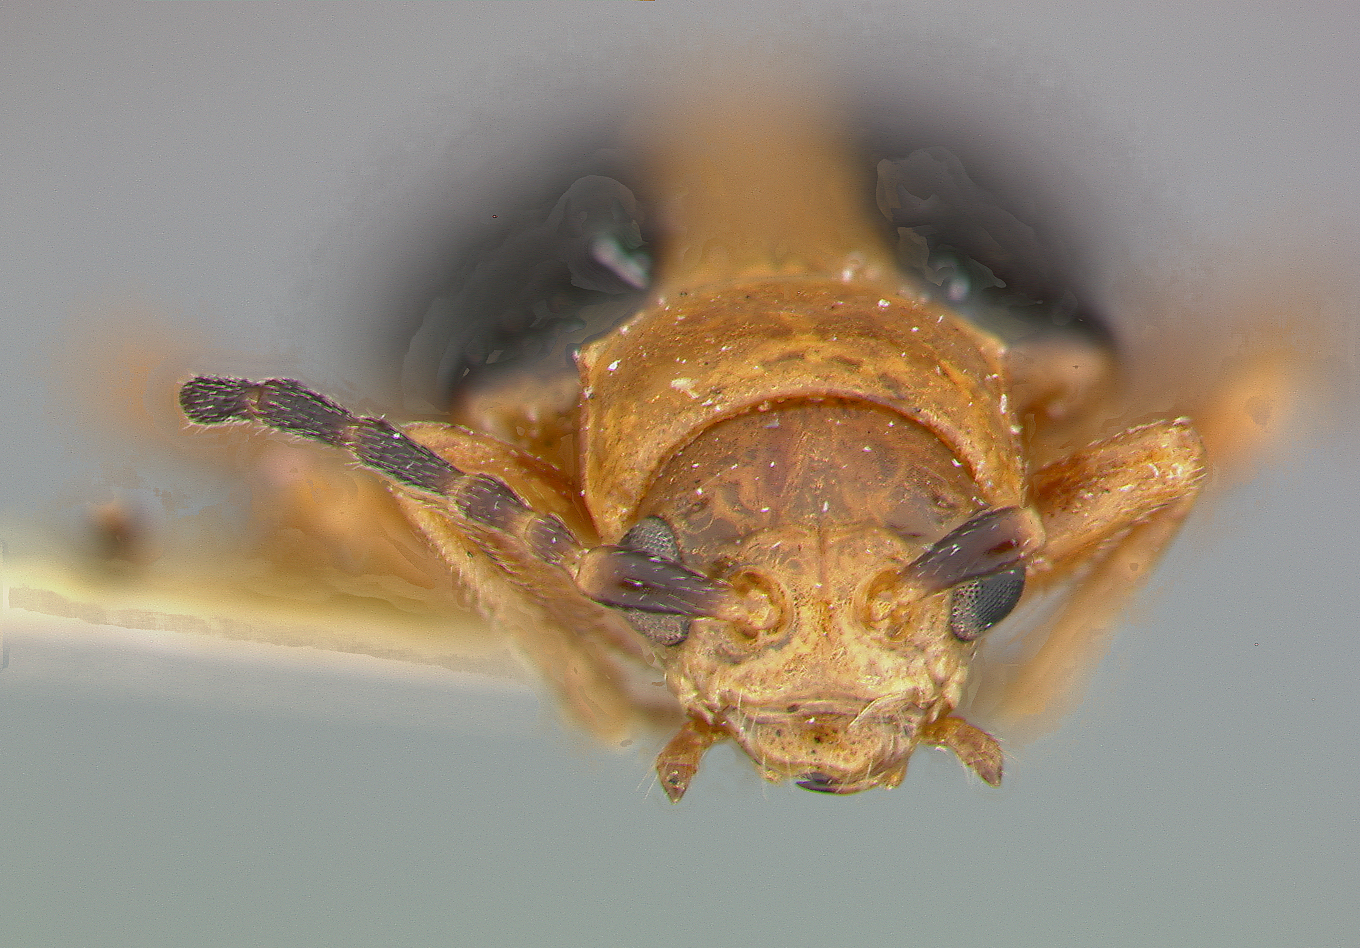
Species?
Phyllobrotica antennata
